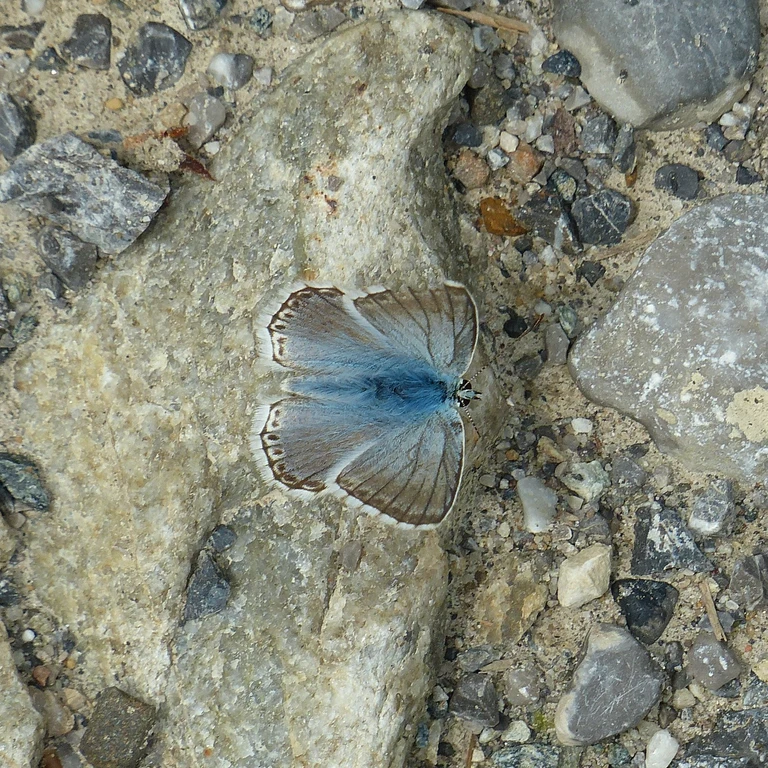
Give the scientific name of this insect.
Lysandra coridon
